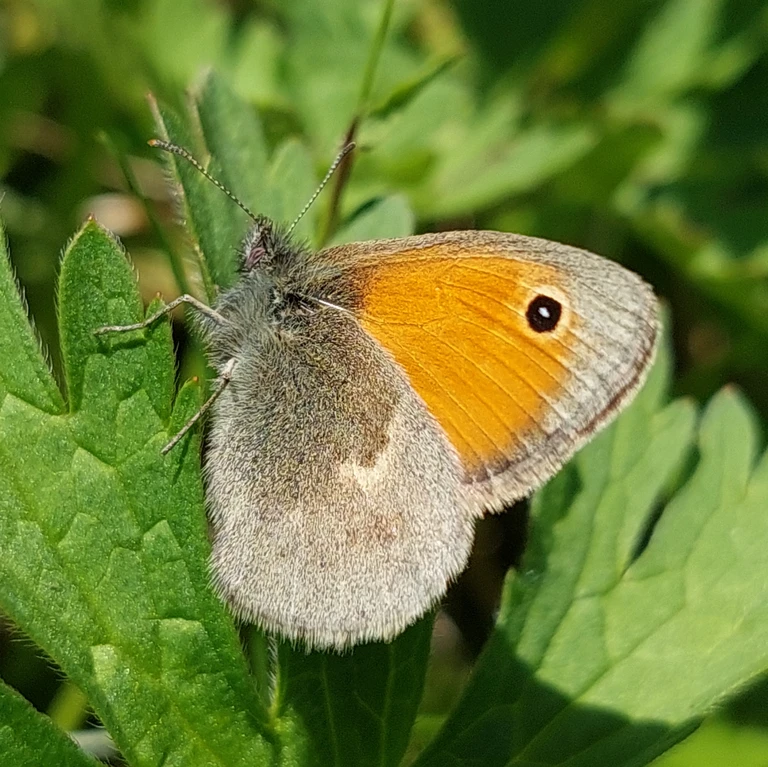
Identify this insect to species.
Coenonympha pamphilus
